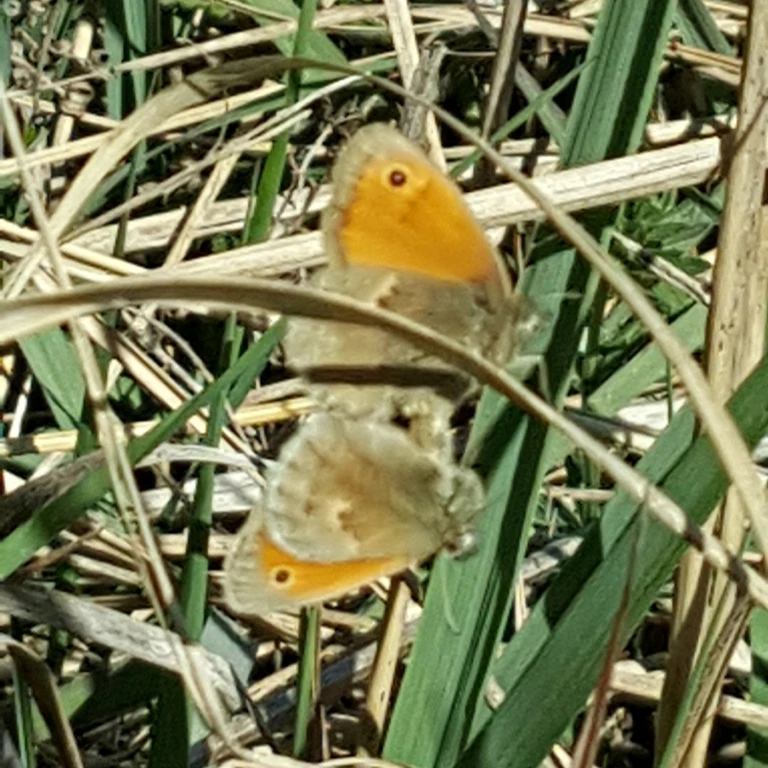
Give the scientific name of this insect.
Coenonympha pamphilus
